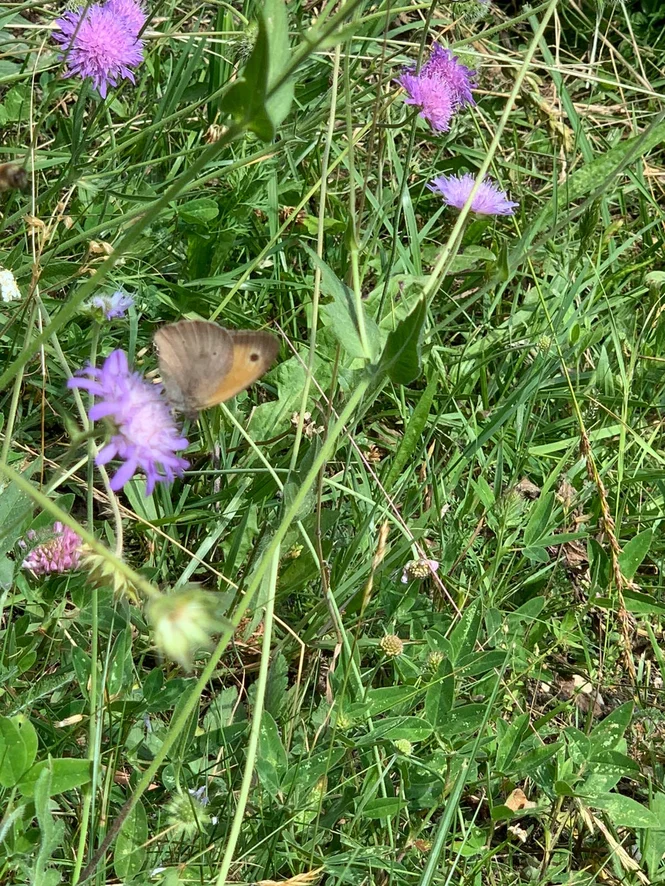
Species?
Maniola jurtina
